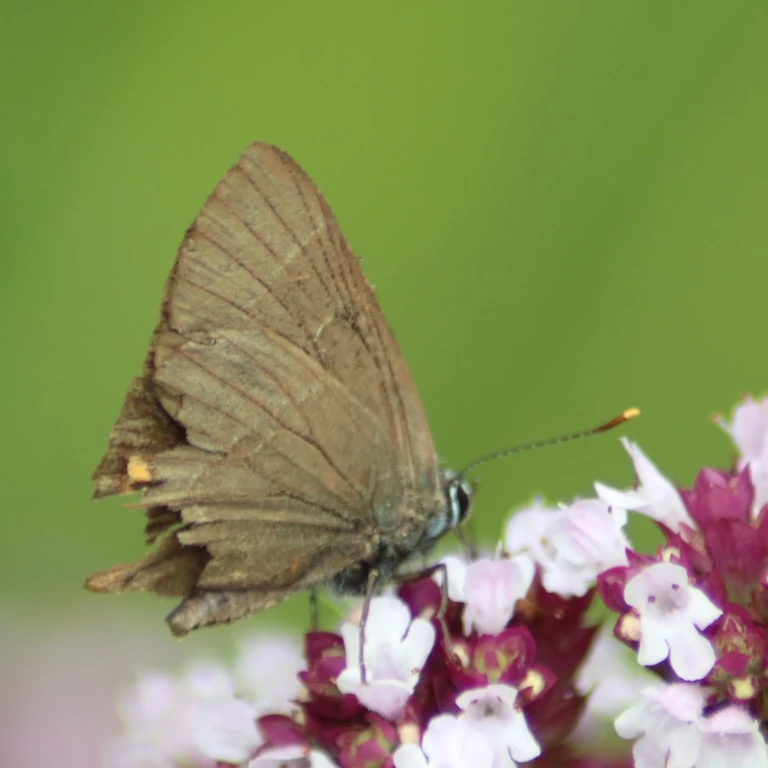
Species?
Satyrium w-album
